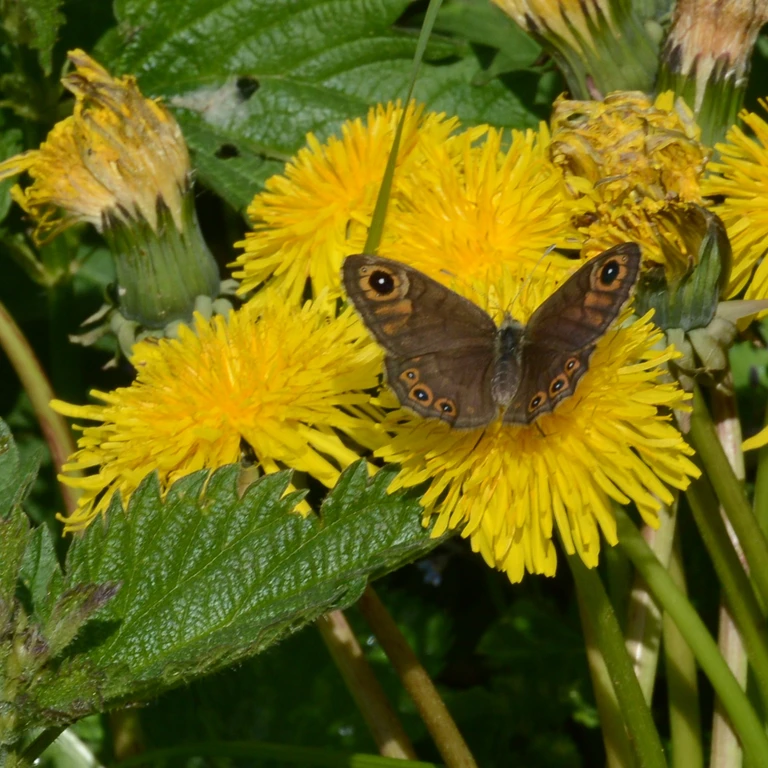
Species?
Lasiommata petropolitana (also Pararge petropolitana)
